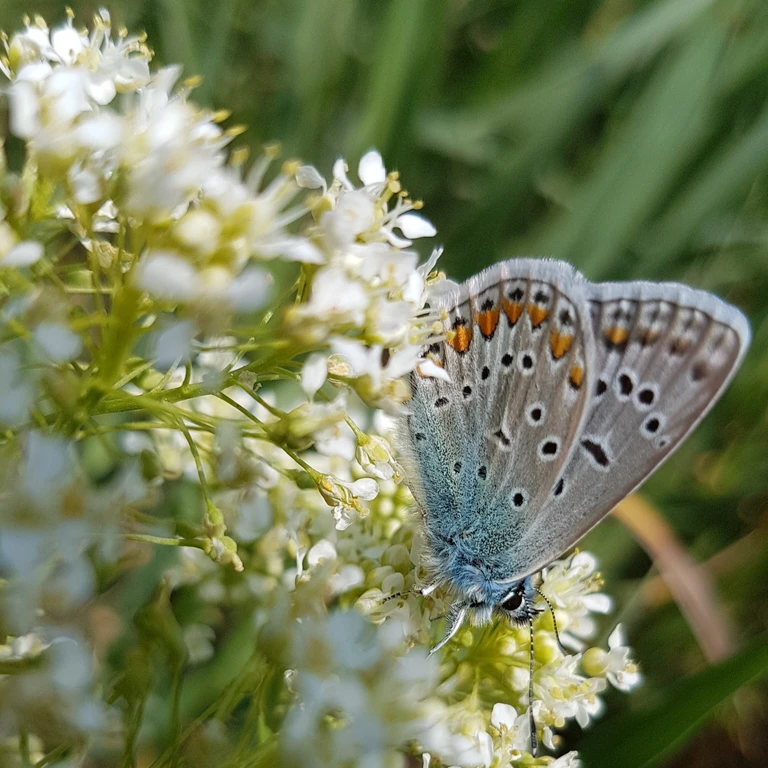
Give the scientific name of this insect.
Polyommatus icarus
